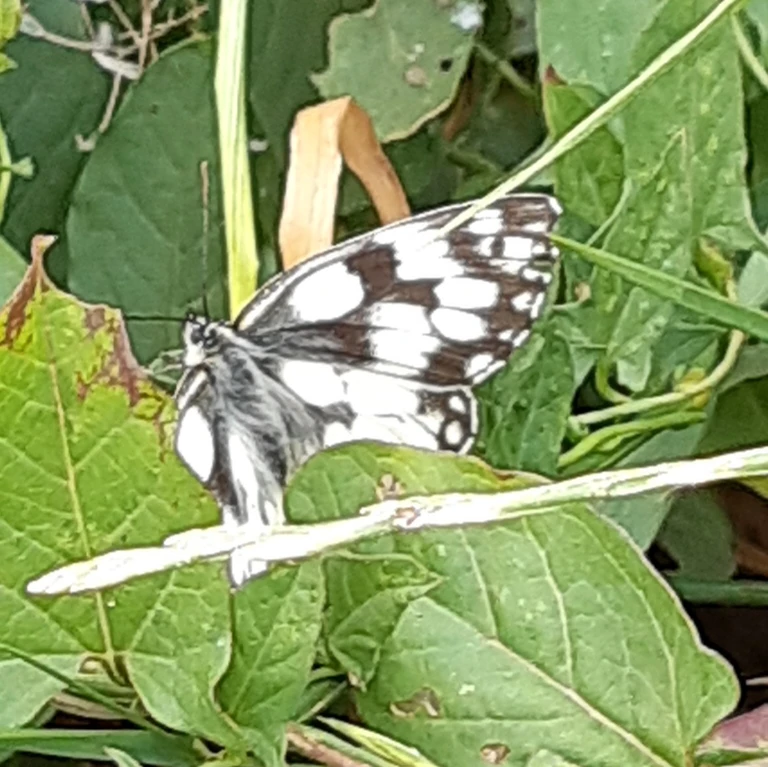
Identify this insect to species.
Melanargia galathea
